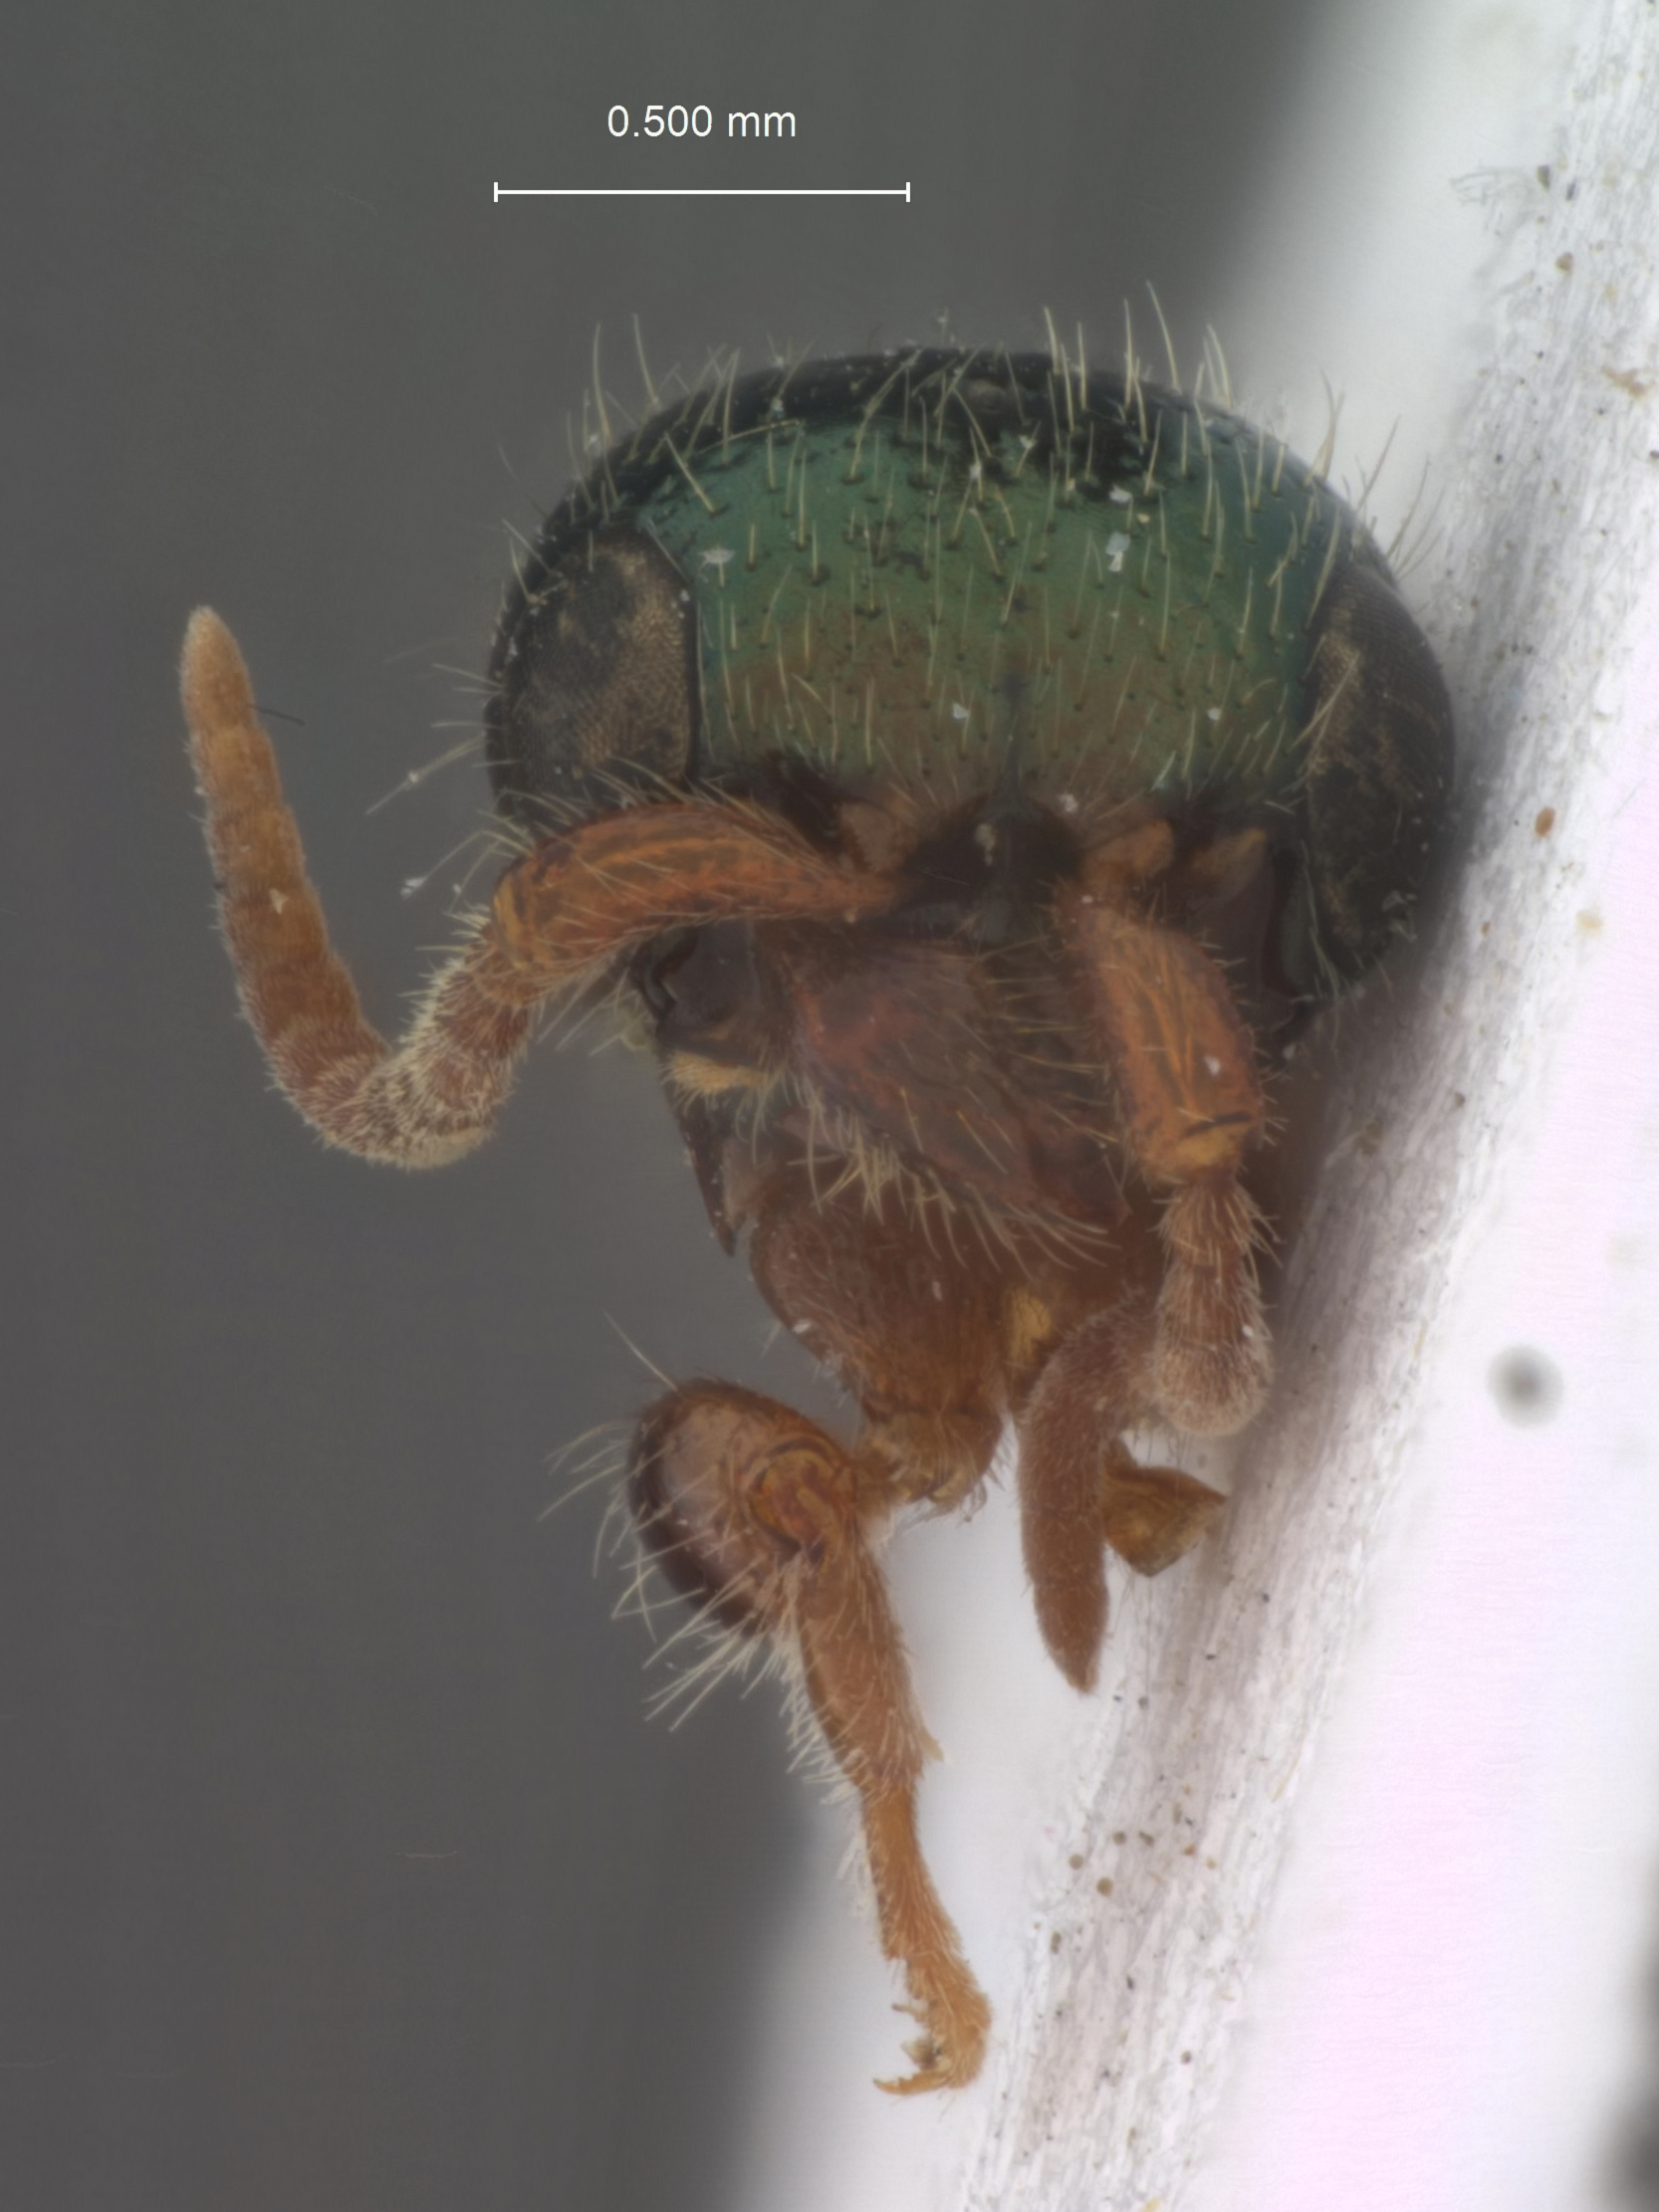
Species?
Anisepyris portoricensis
